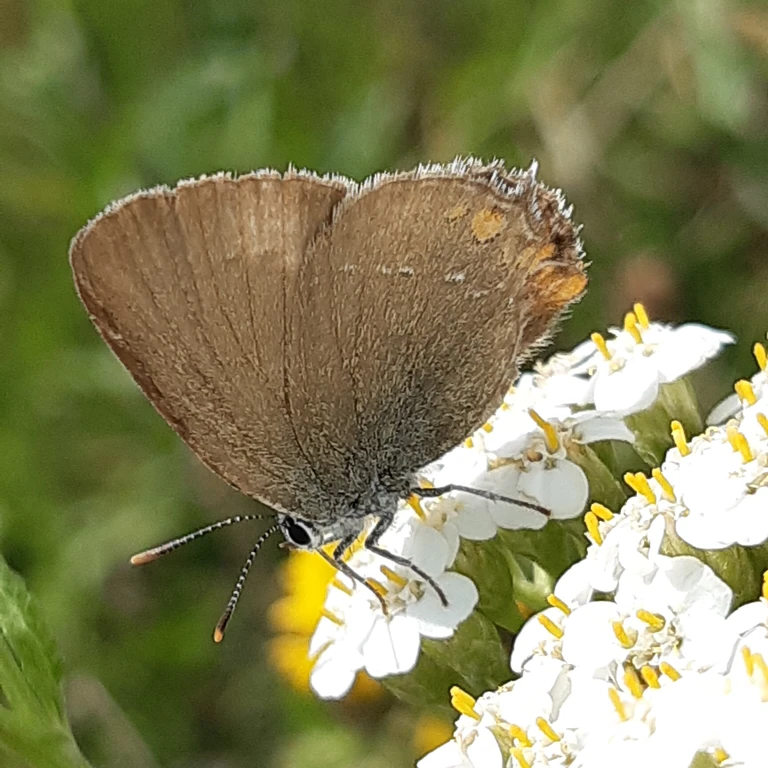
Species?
Satyrium acaciae (also Strymon acaciae)
